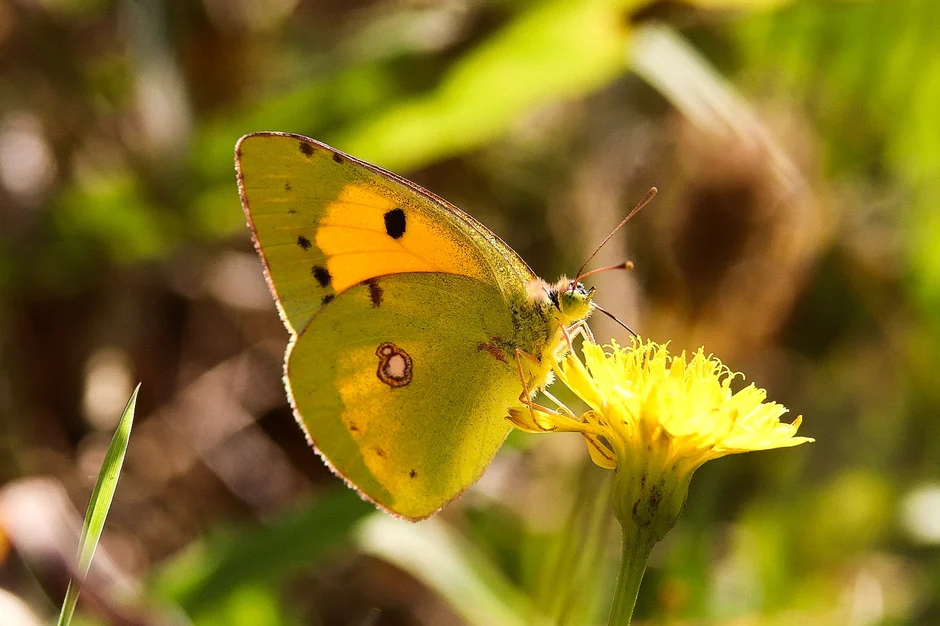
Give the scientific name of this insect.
Colias croceus
